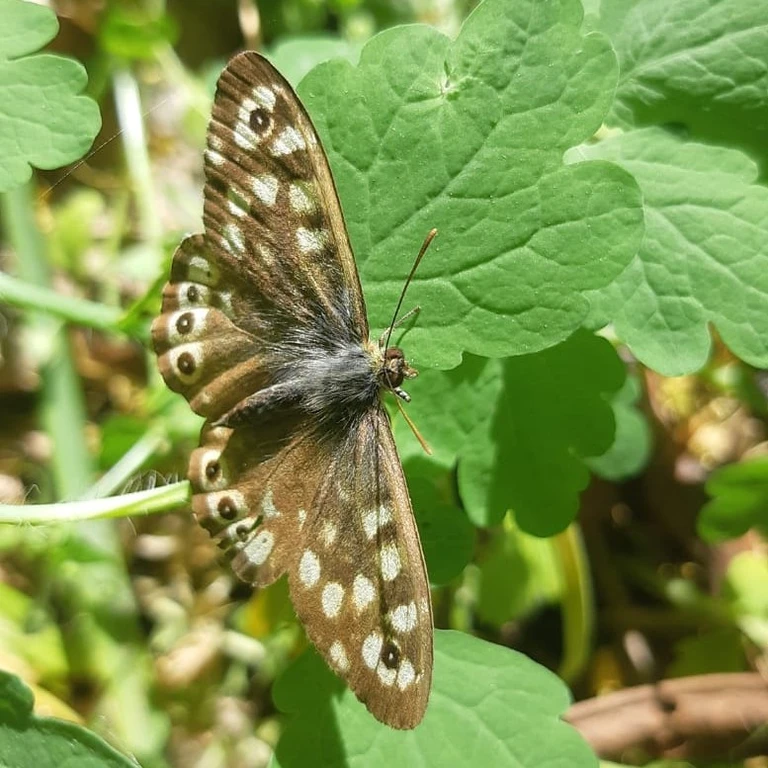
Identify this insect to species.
Pararge aegeria
